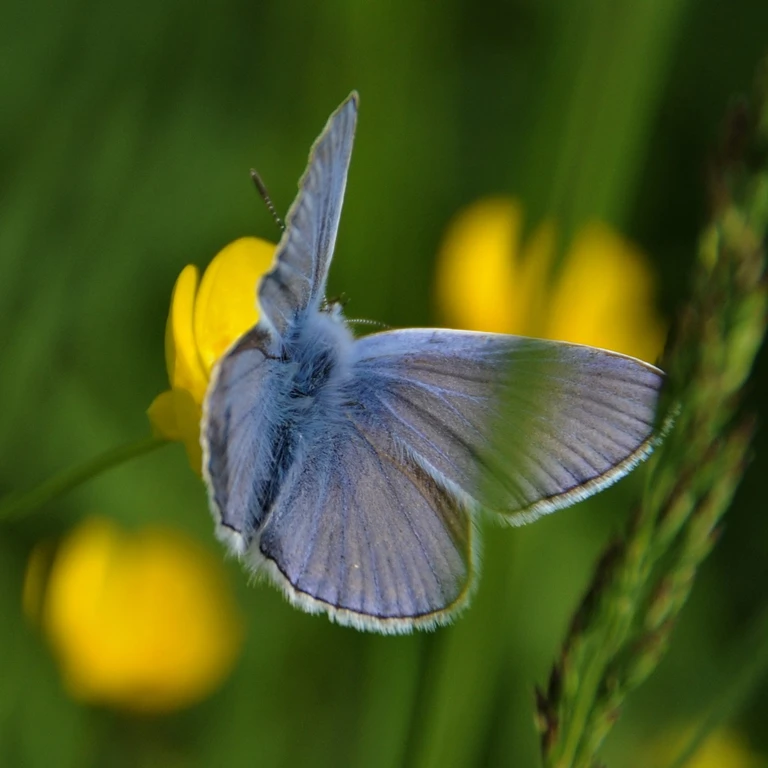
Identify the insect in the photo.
Polyommatus icarus
